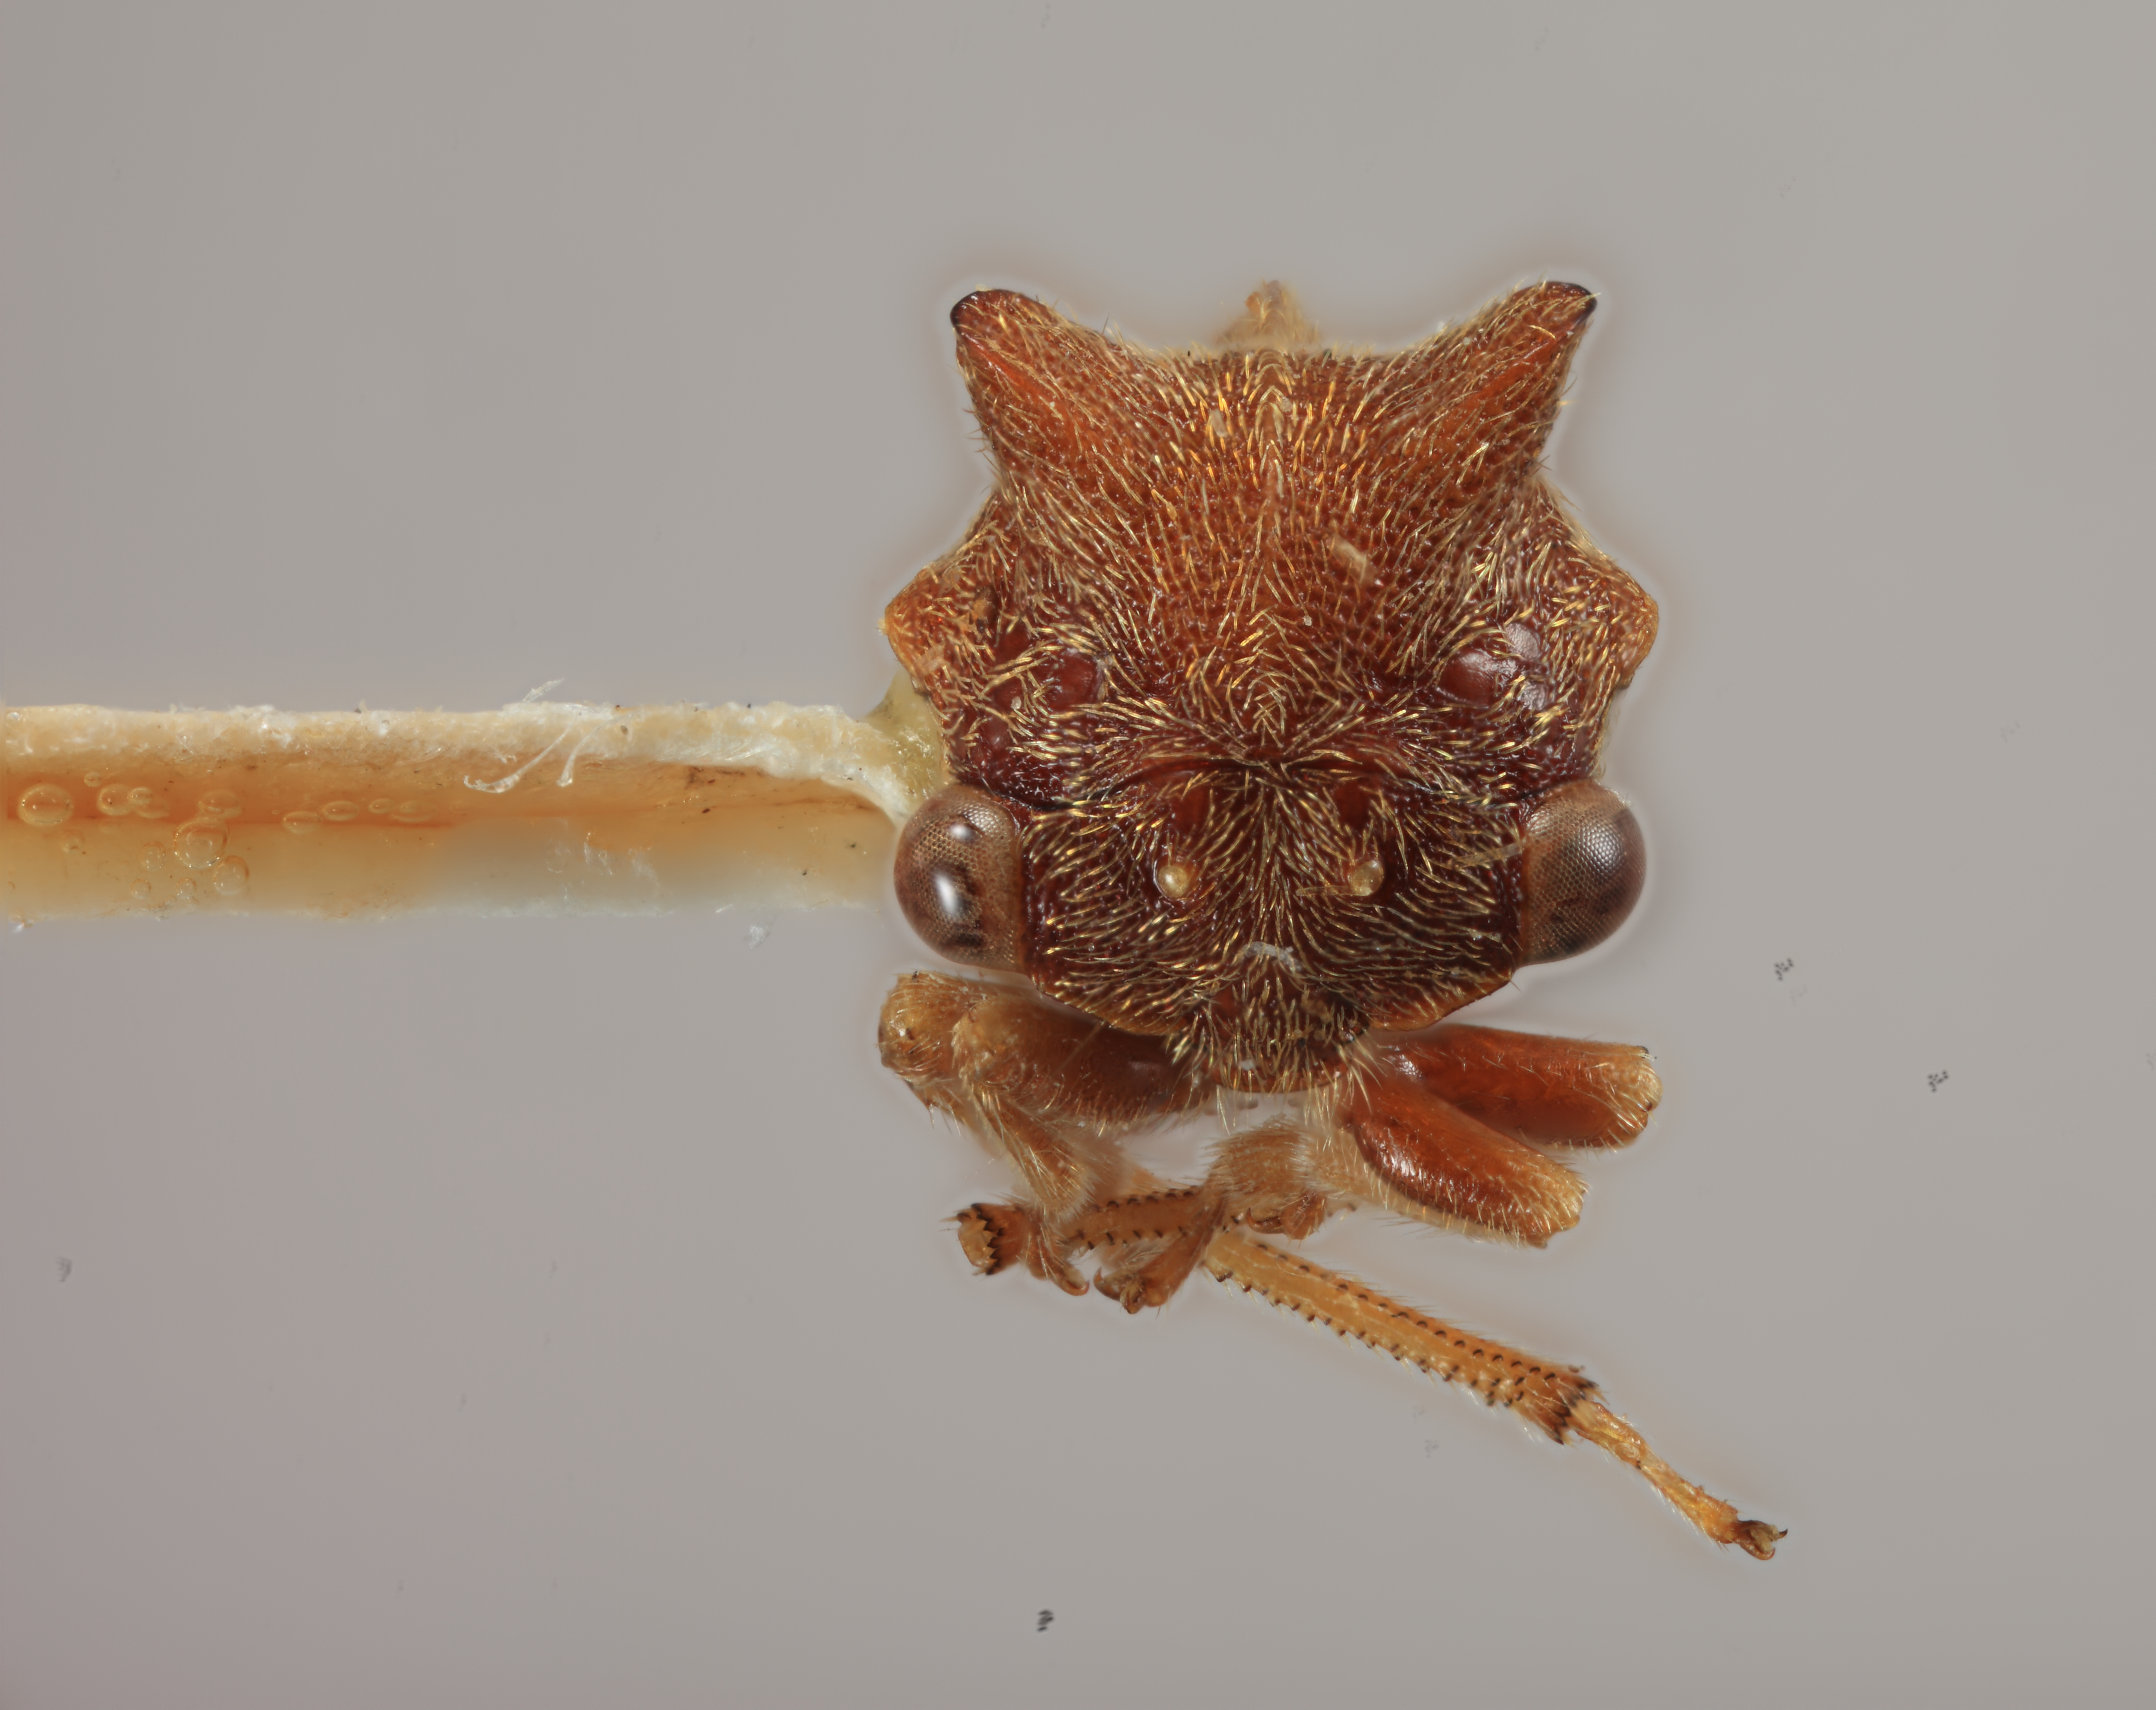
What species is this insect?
Tricentrus dubius
